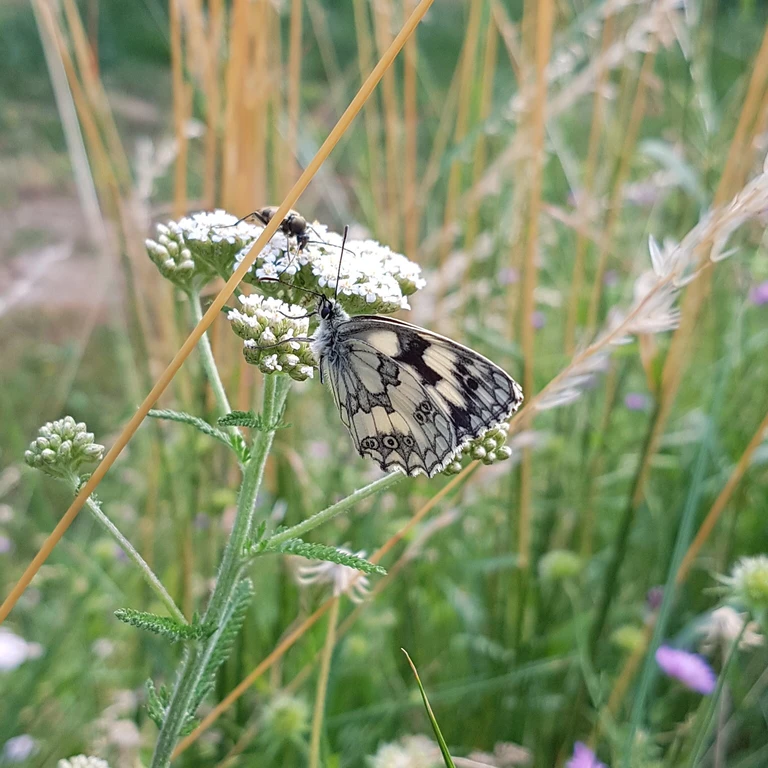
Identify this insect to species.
Melanargia galathea
